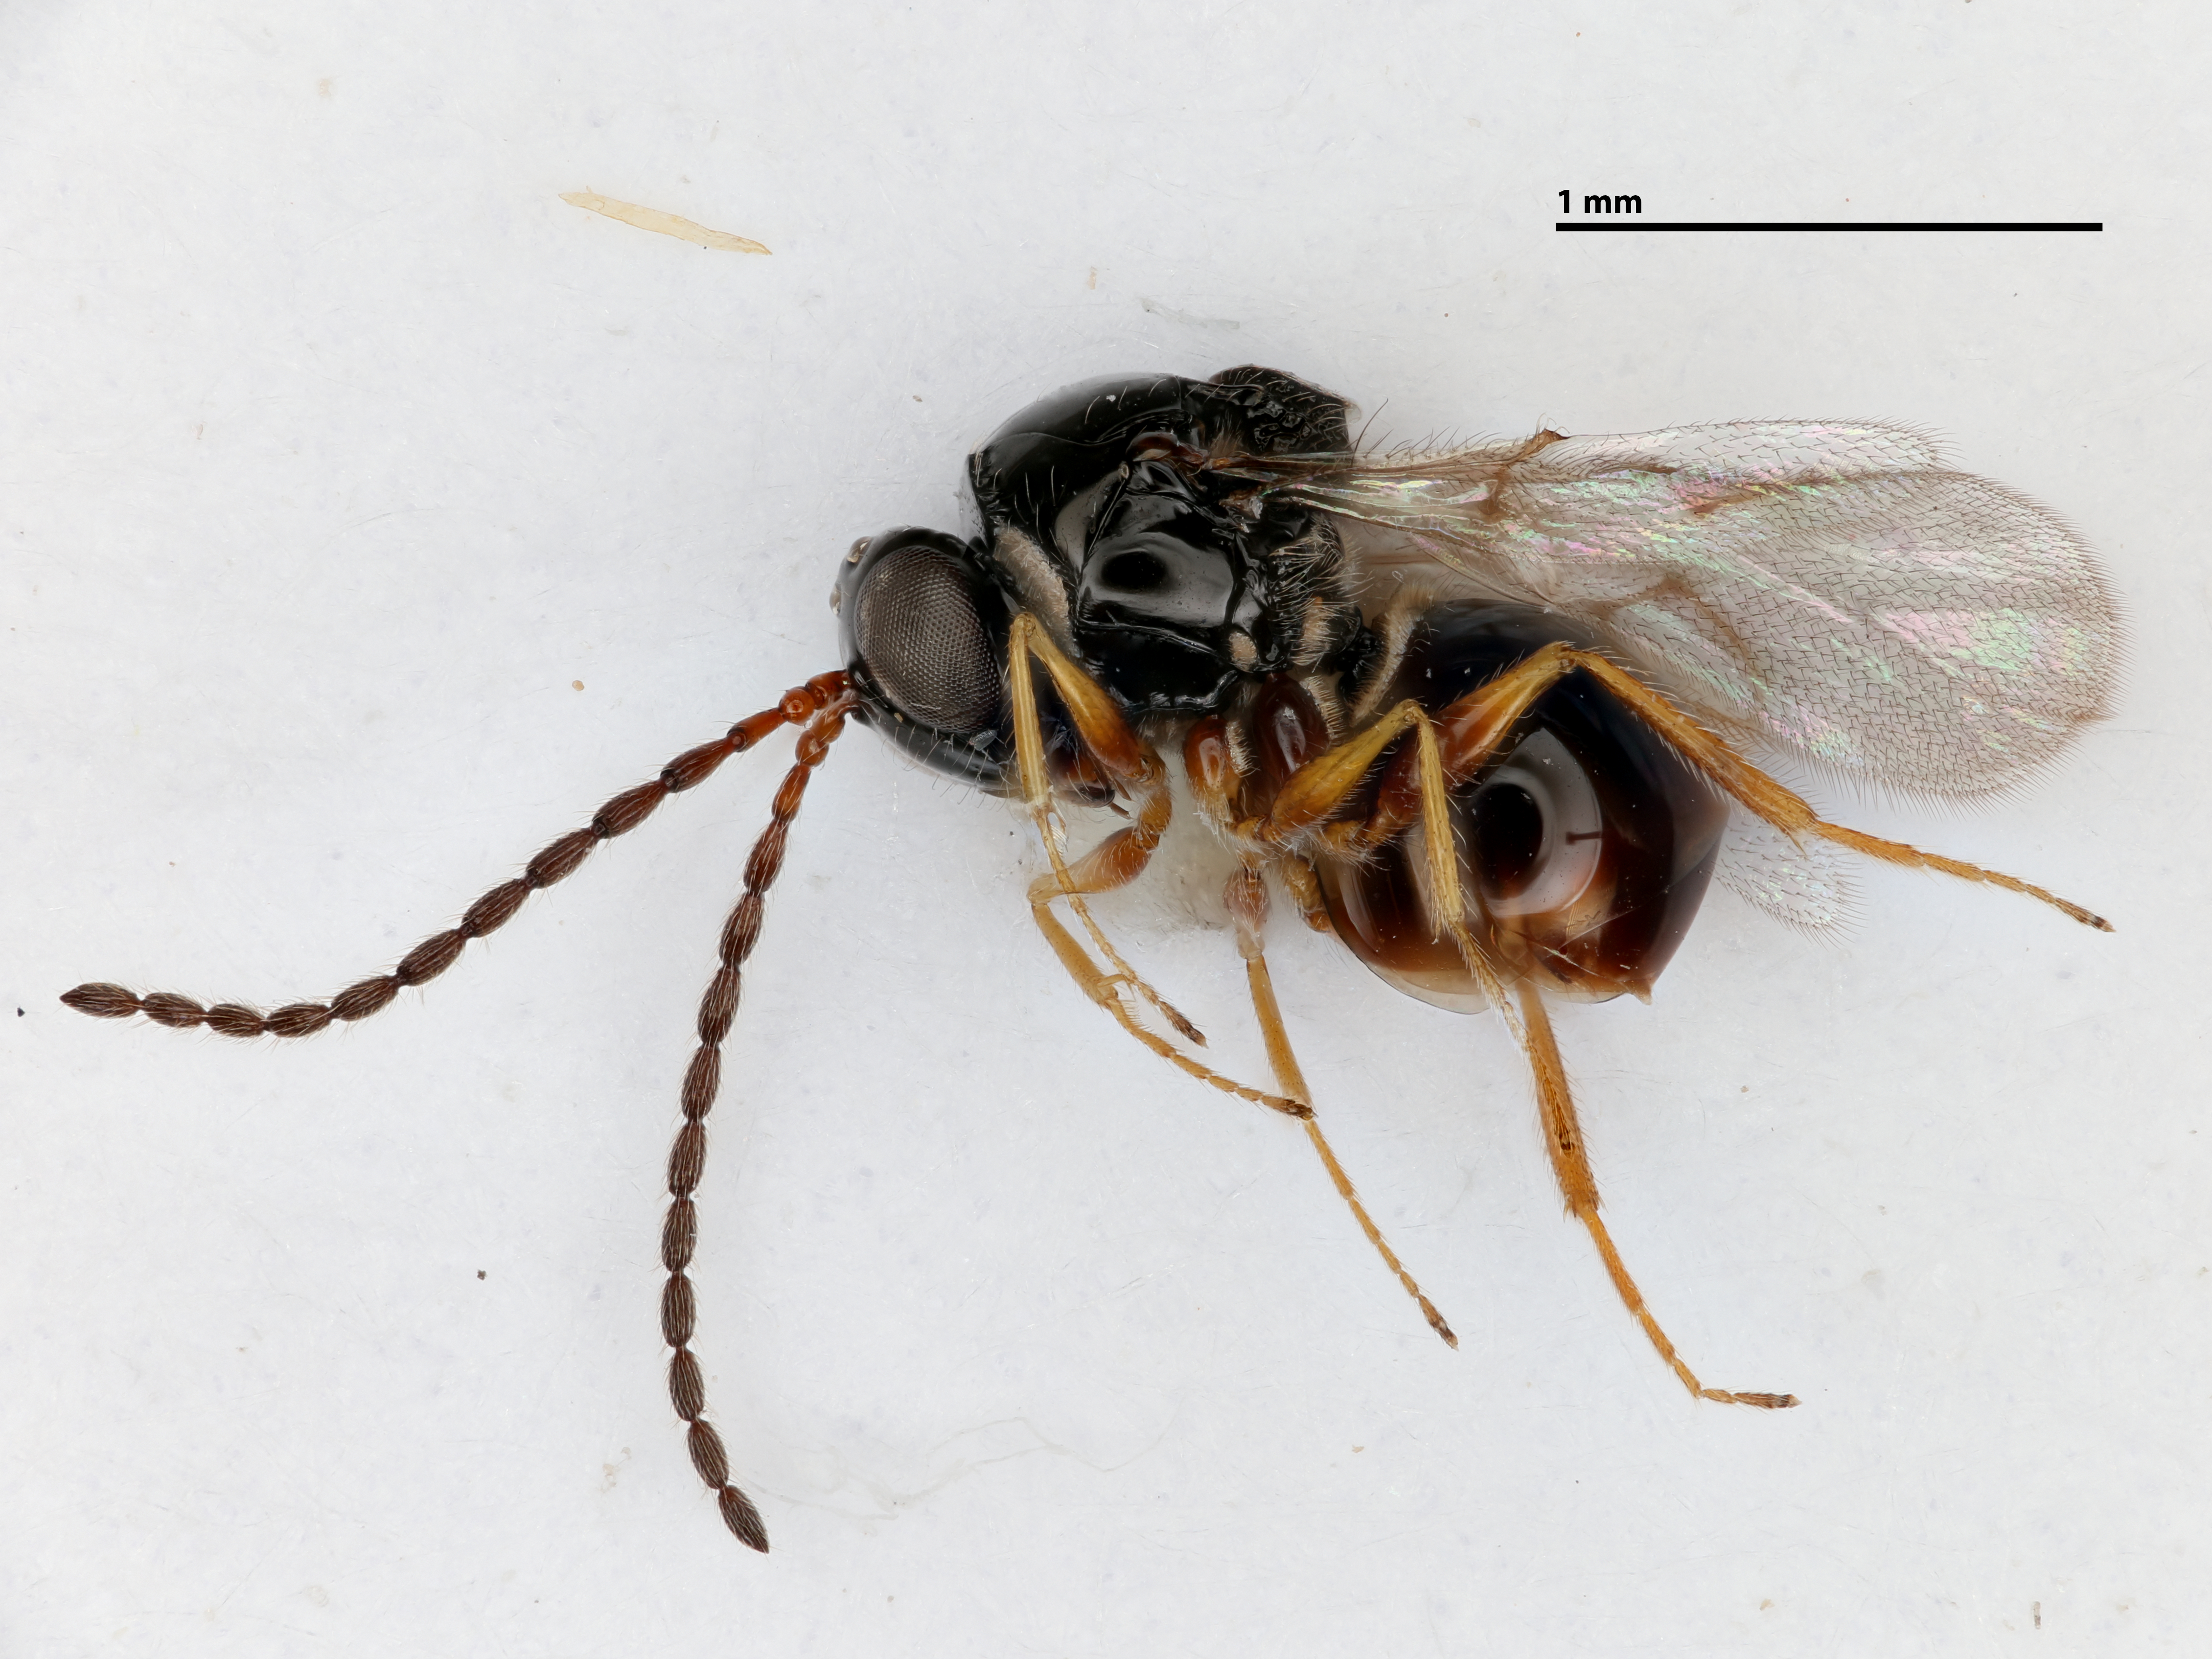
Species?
Zaeucoila lignys
